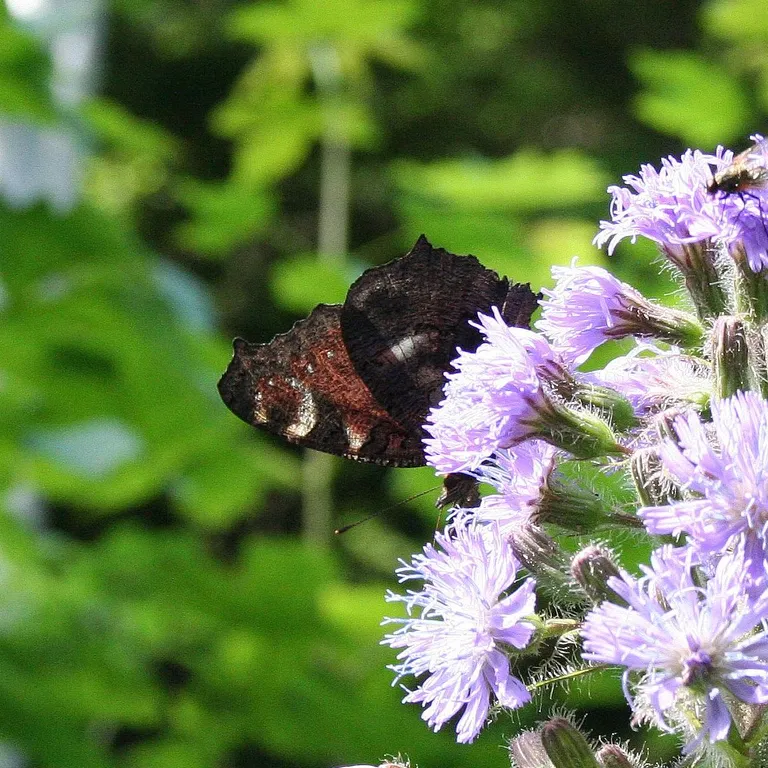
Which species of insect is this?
Aglais io
